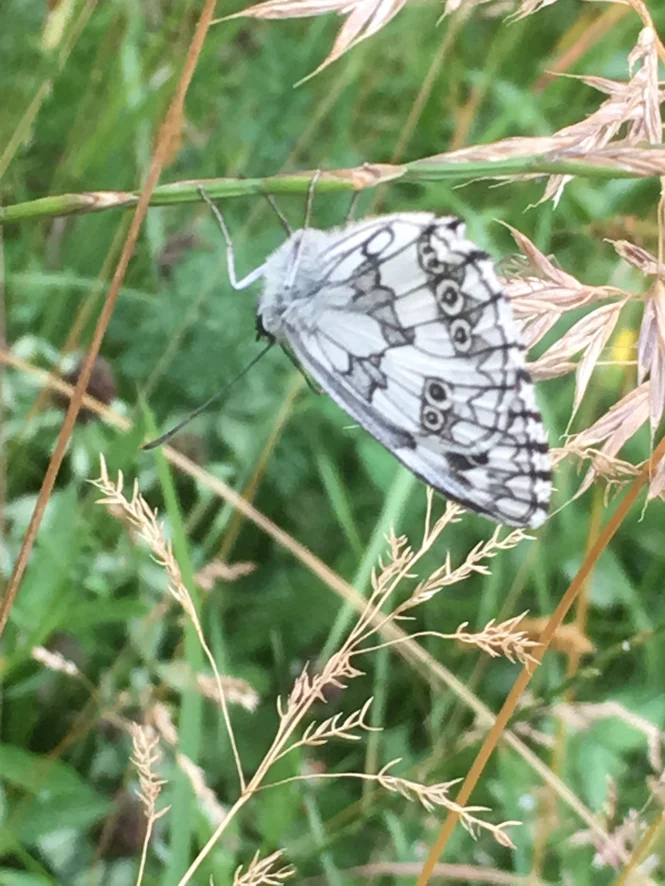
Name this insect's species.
Melanargia galathea
